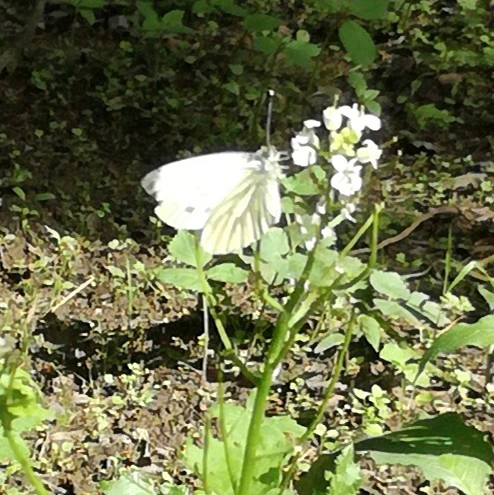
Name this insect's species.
Pieris napi
